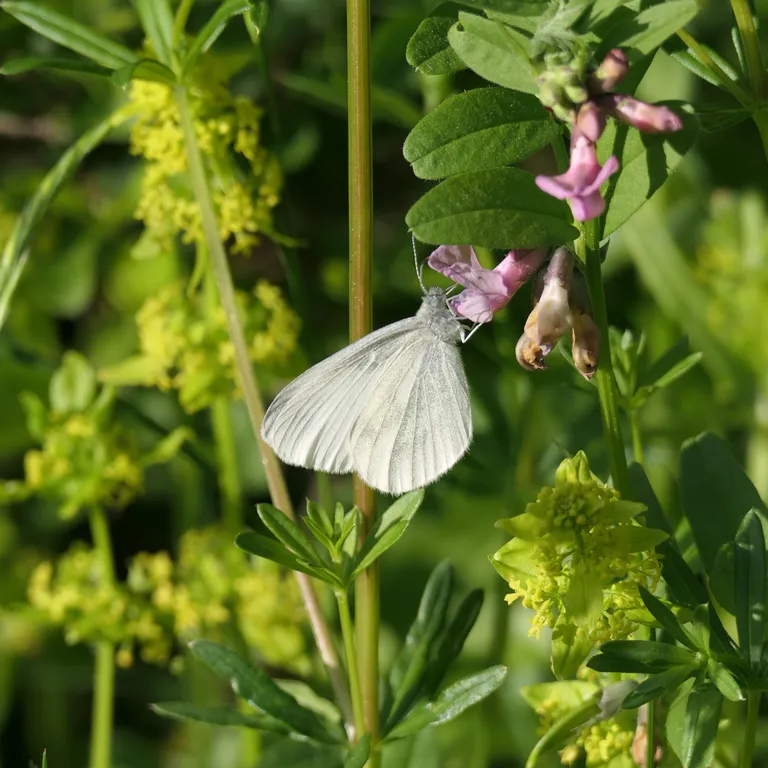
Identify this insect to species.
Leptidea sinapis/juvernica
